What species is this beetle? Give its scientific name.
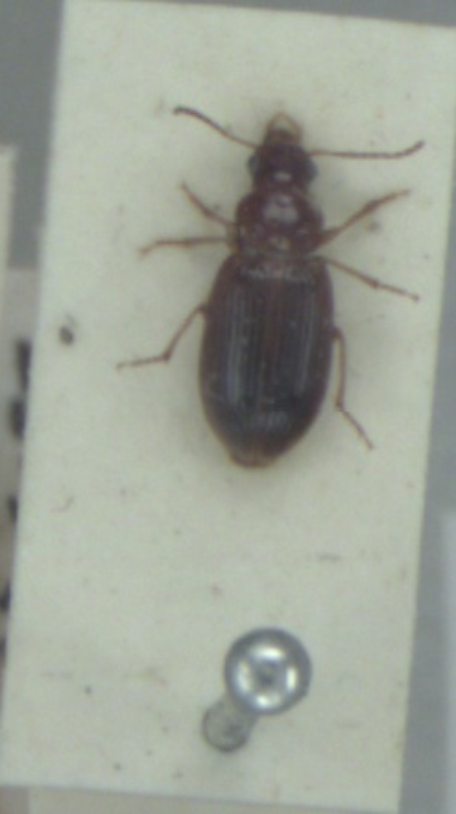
Bradycellus verbasci
